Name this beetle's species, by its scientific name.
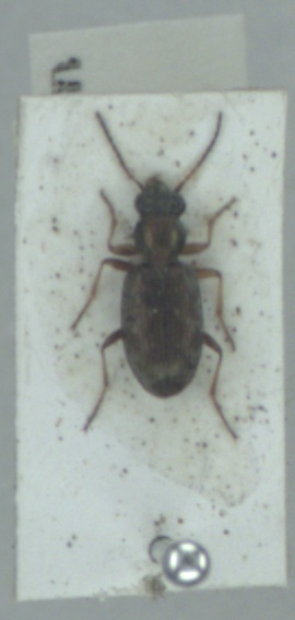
Asaphidion pallipes
